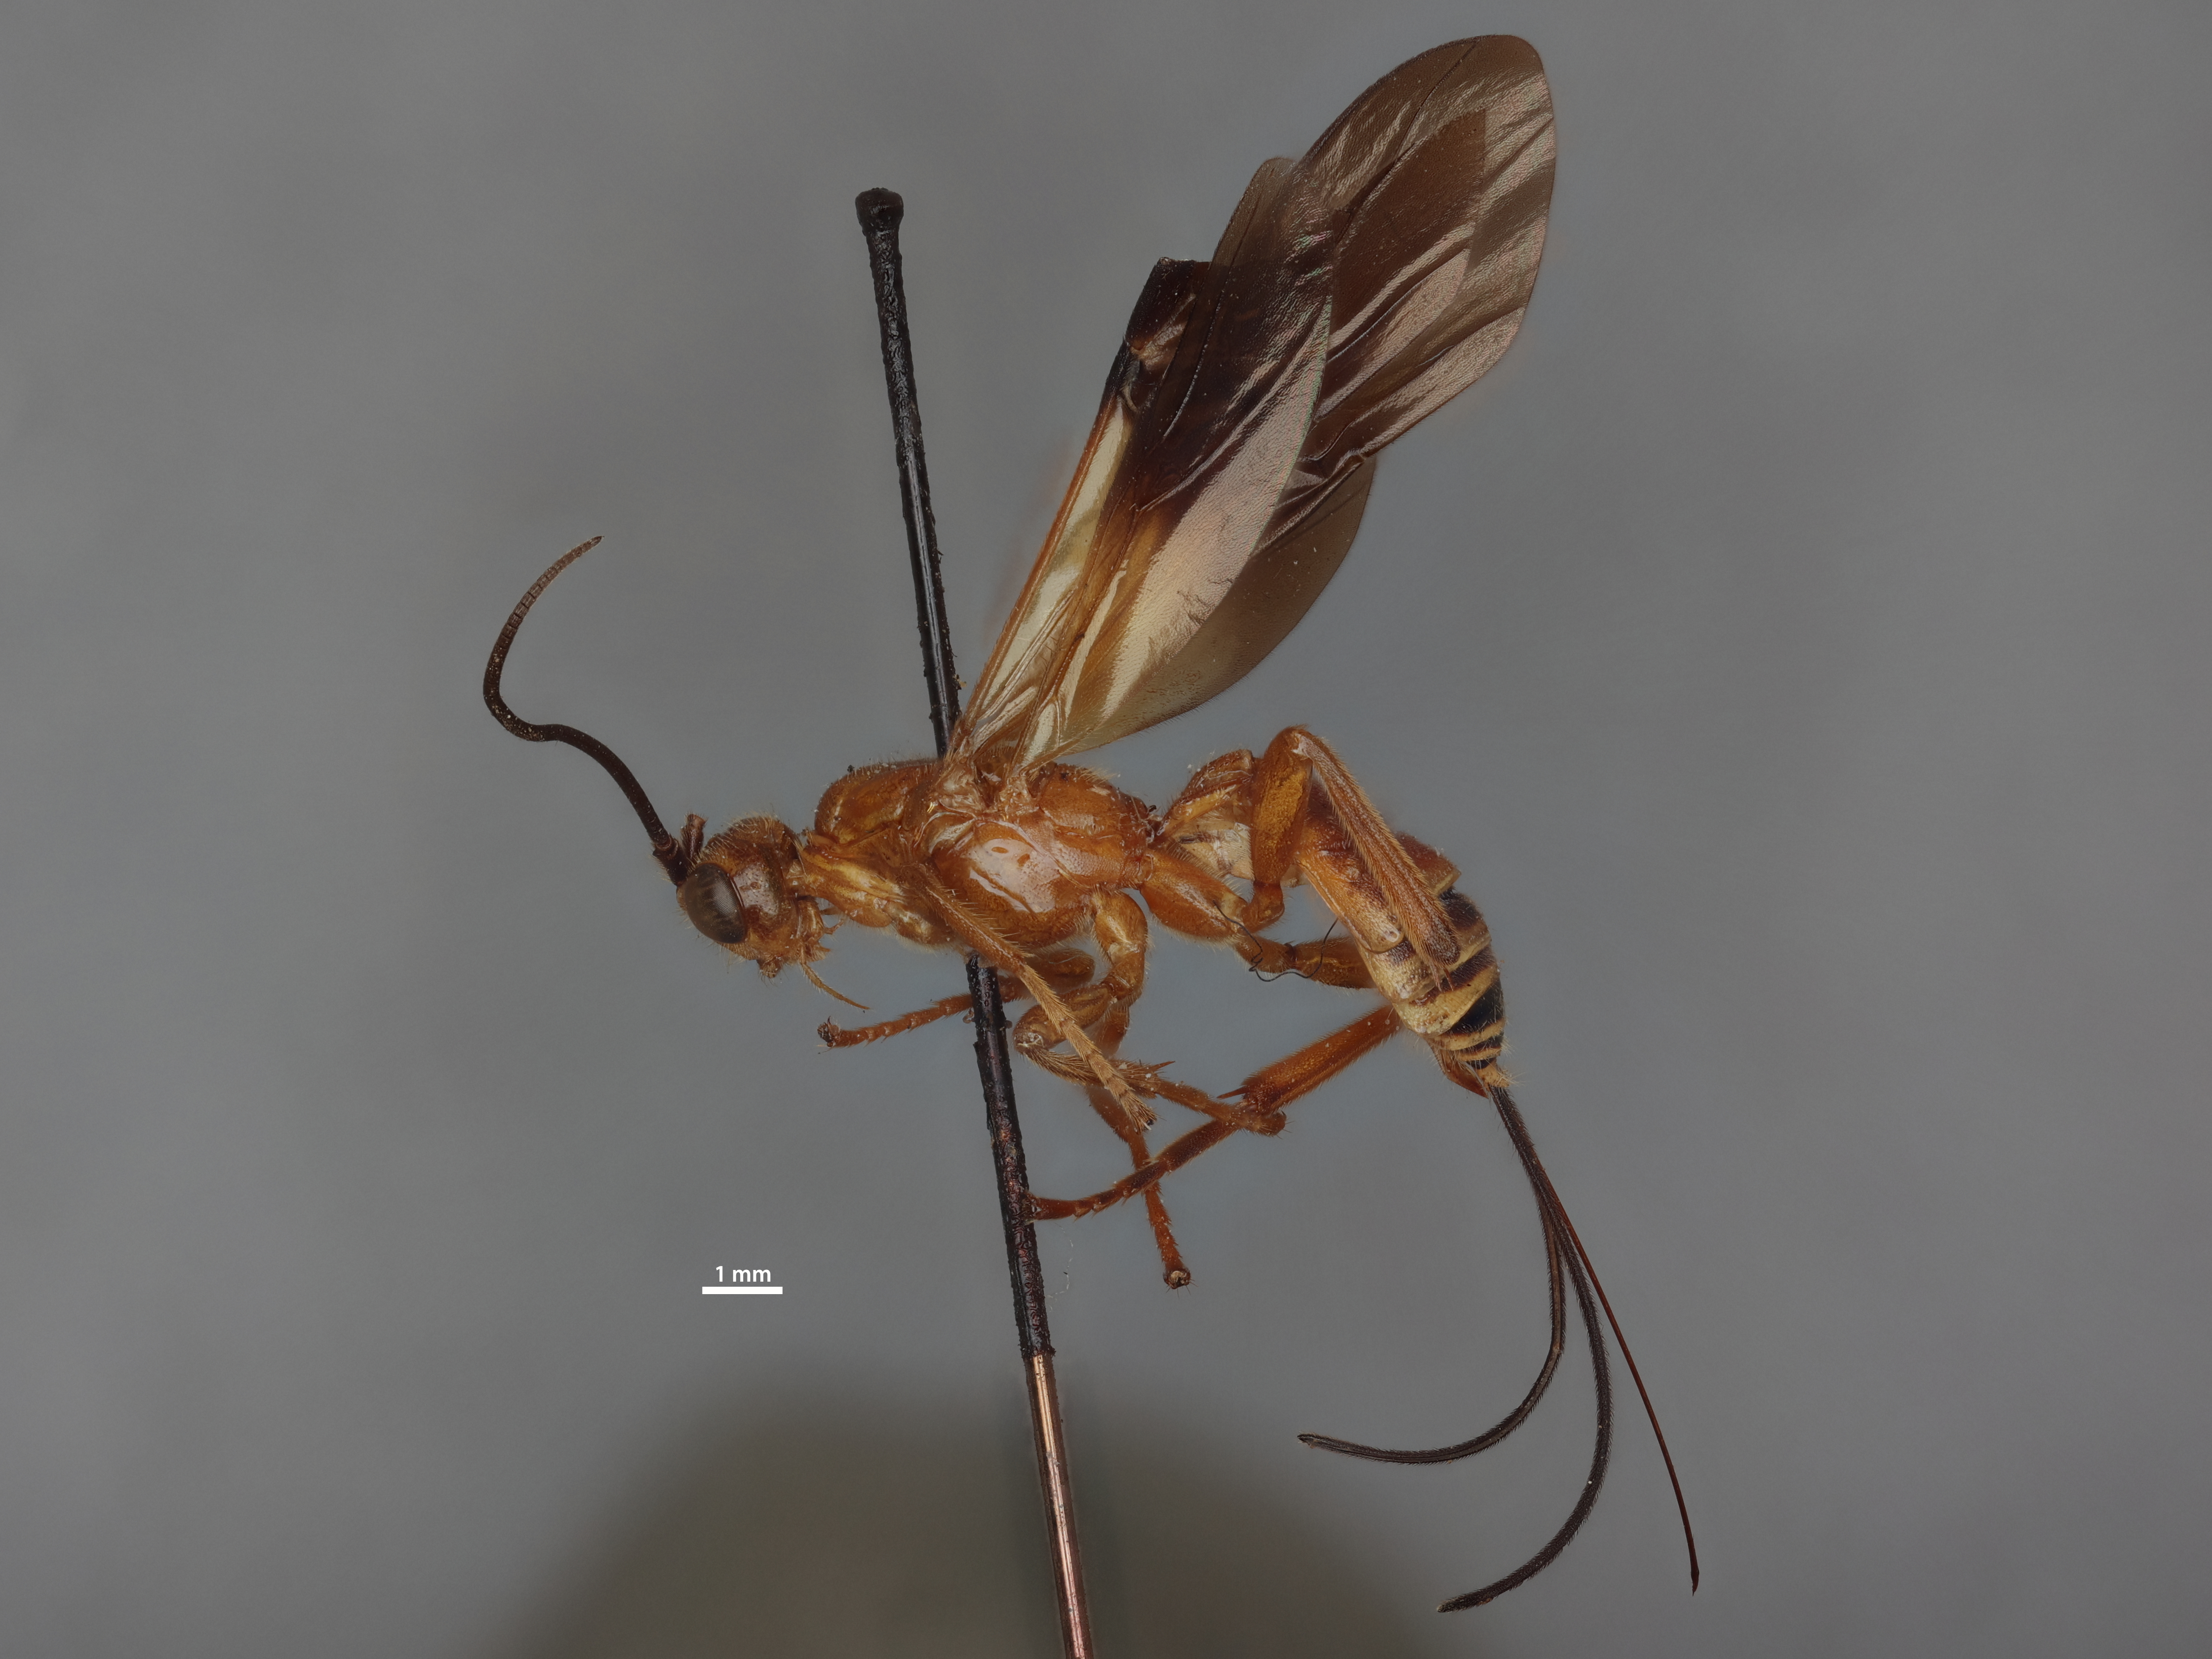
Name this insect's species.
Iphiaulax annulitarsis
